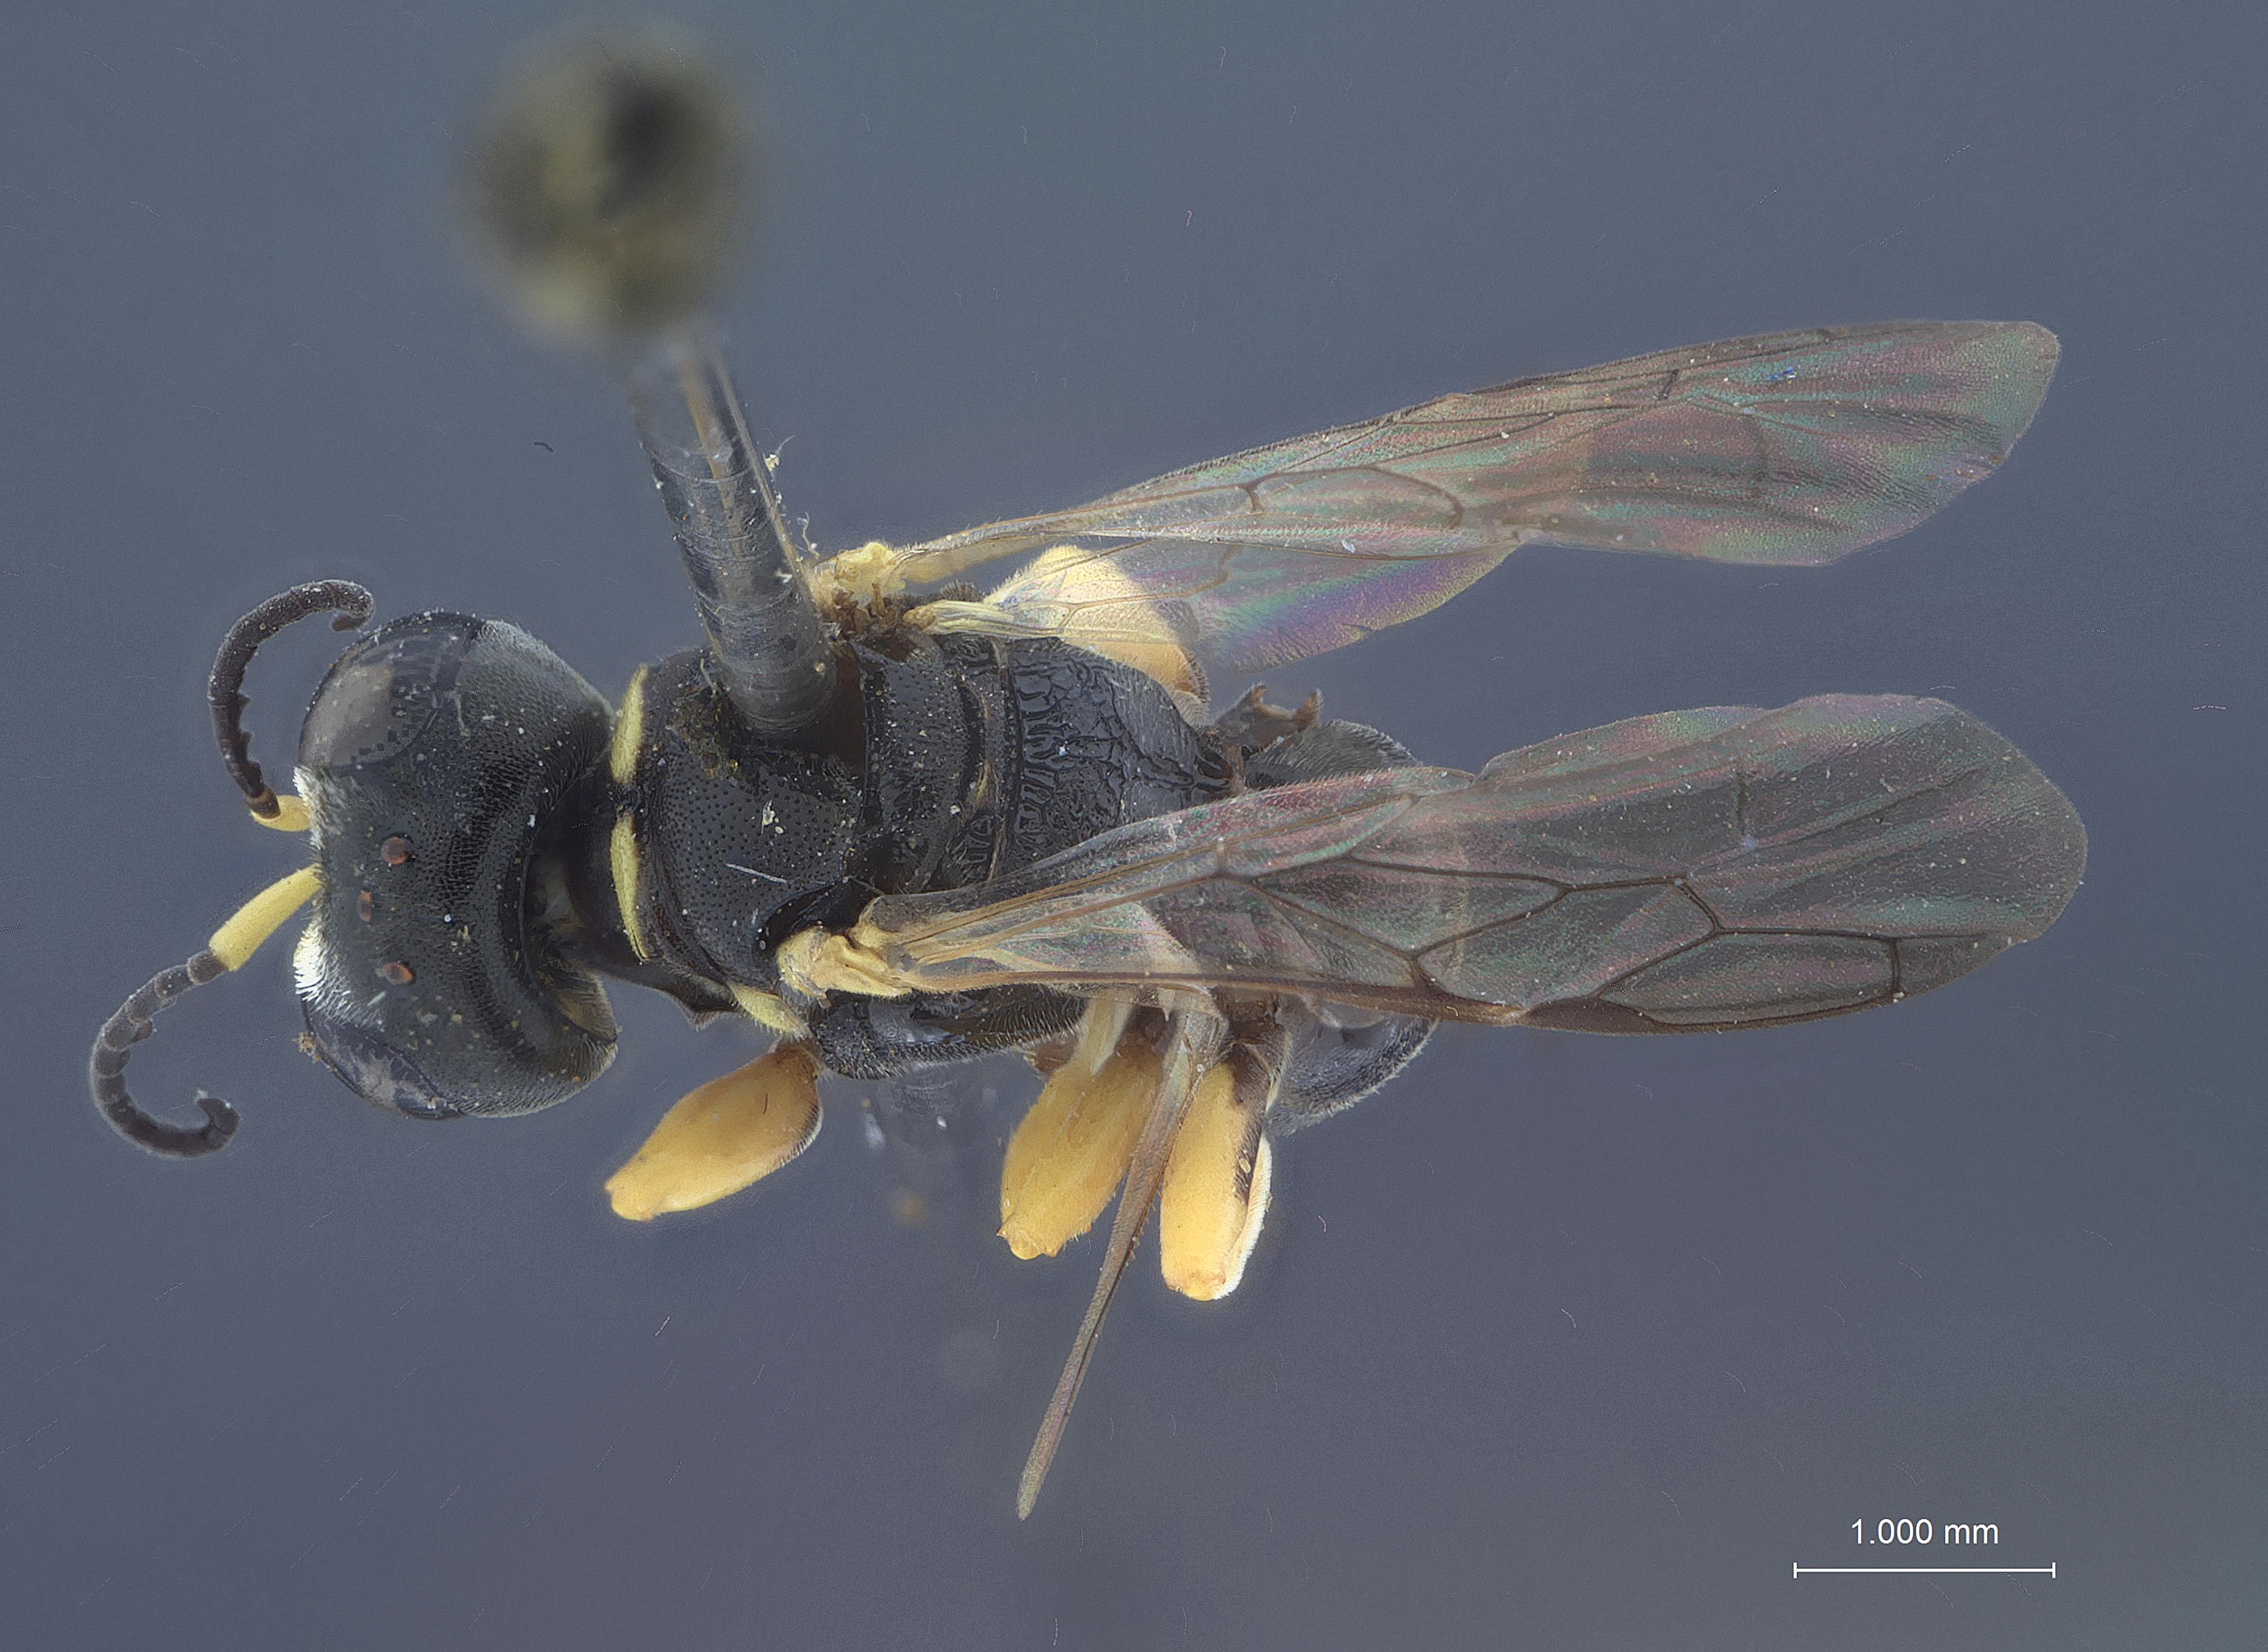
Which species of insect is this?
Lindenius sardashti
